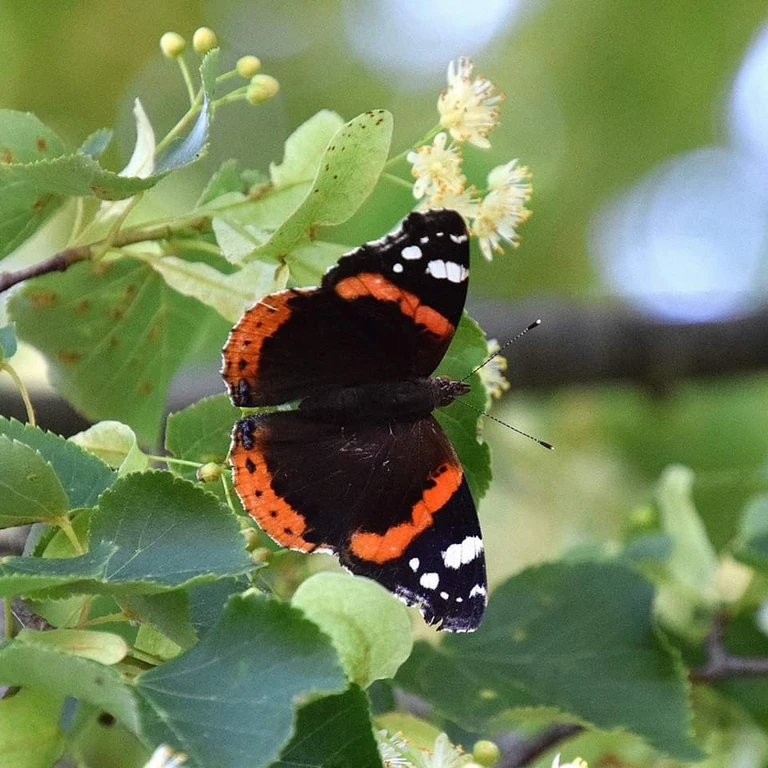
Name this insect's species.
Vanessa atalanta
